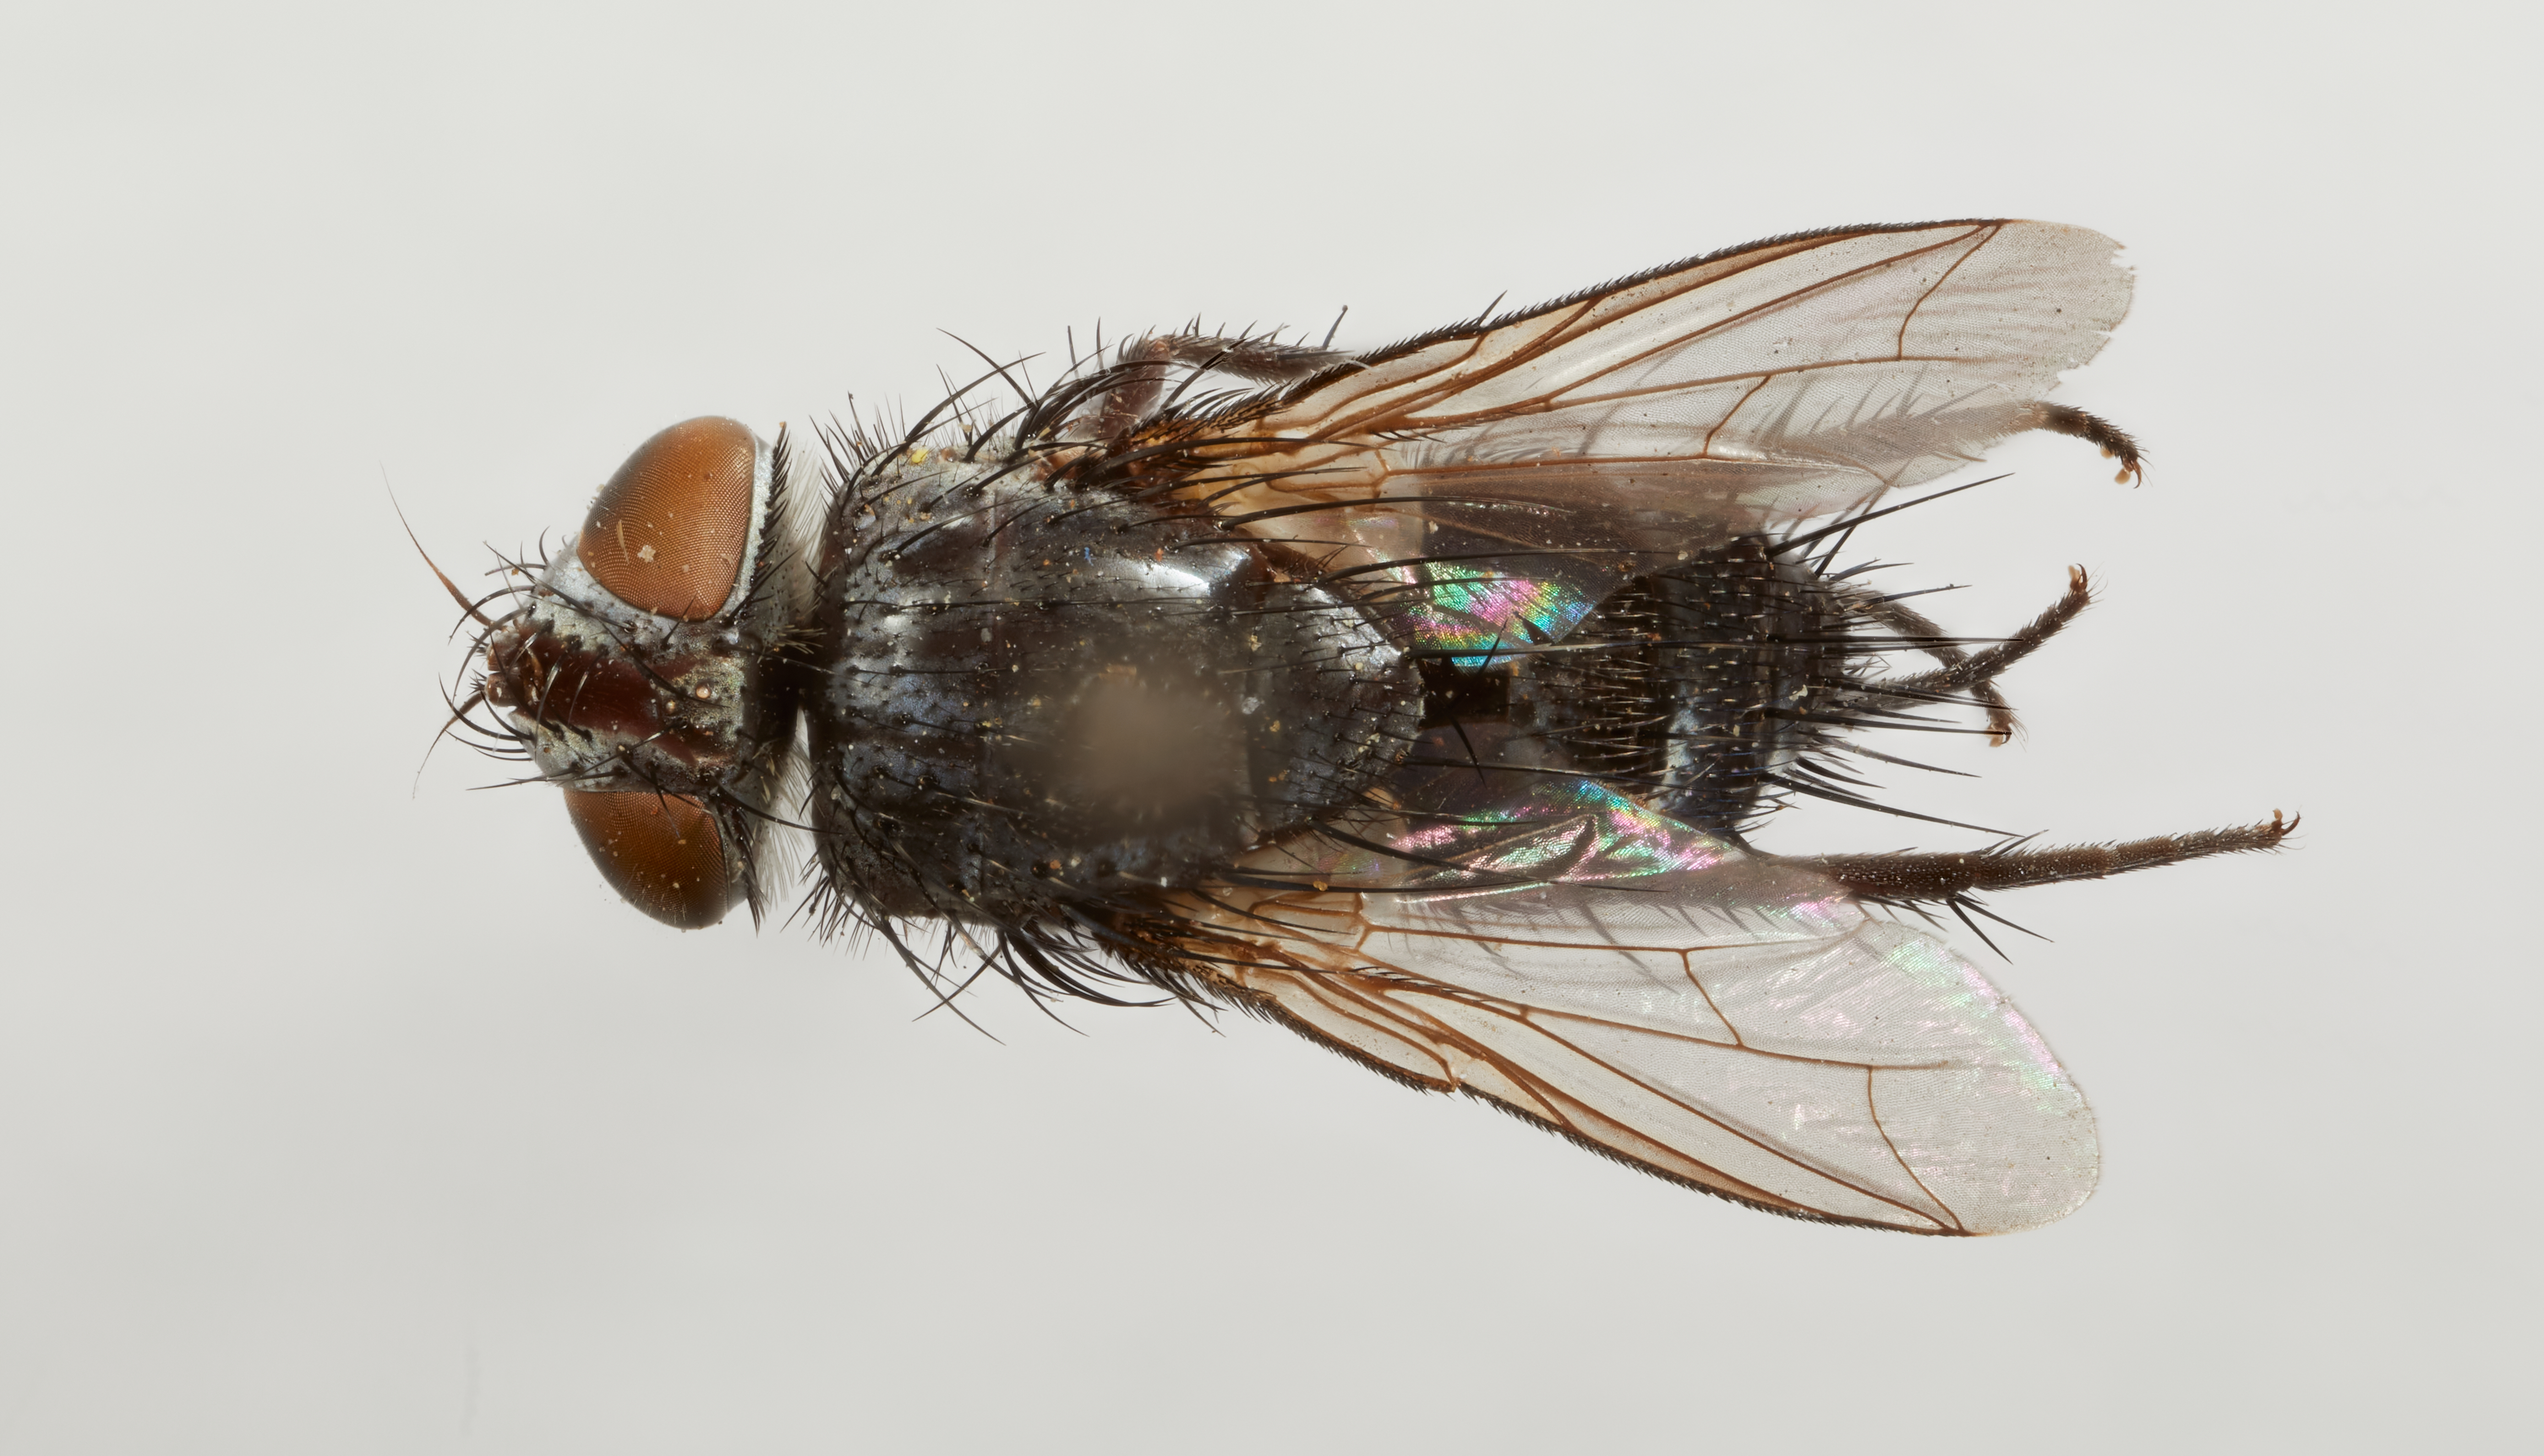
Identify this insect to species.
Phorocera indivisa
